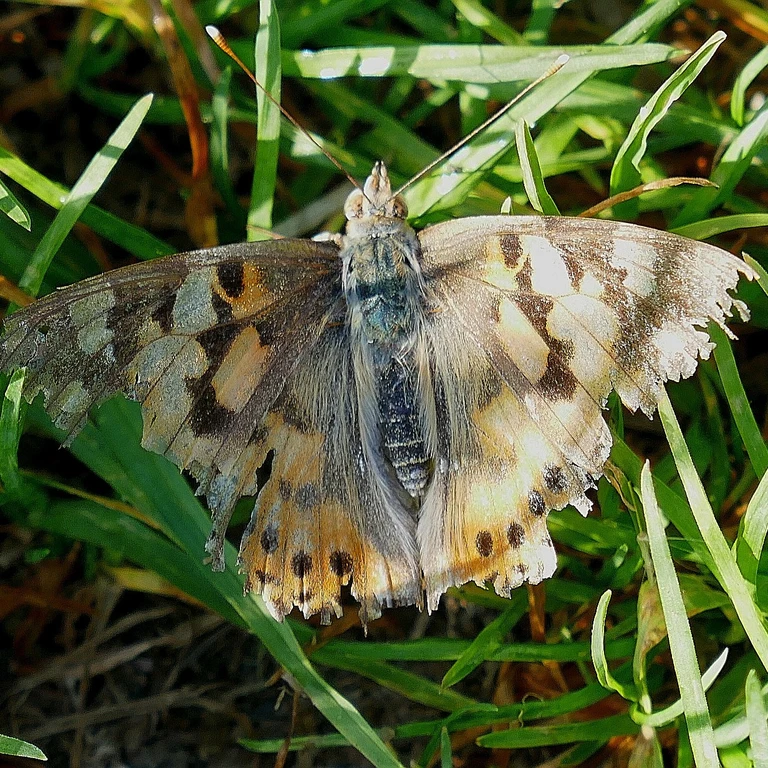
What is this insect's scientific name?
Vanessa cardui
